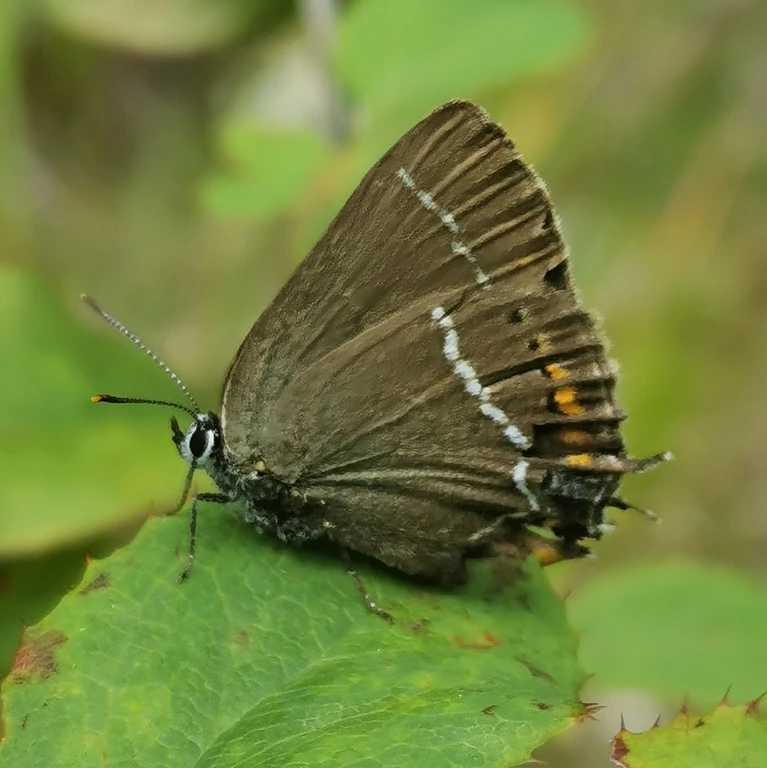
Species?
Satyrium spini (also Tuttiola spini)
